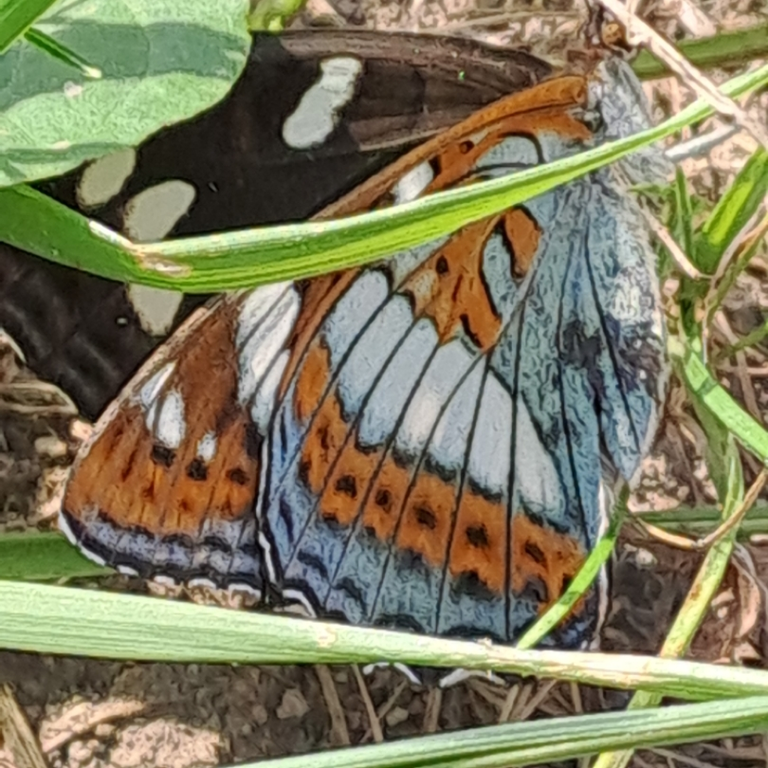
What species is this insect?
Limenitis populi
